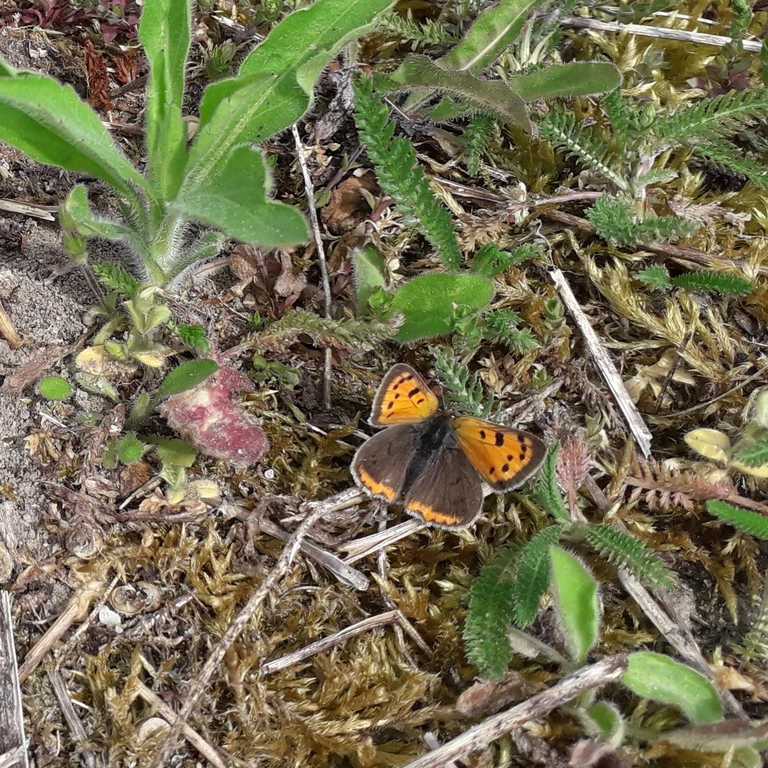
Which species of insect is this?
Lycaena phlaeas
